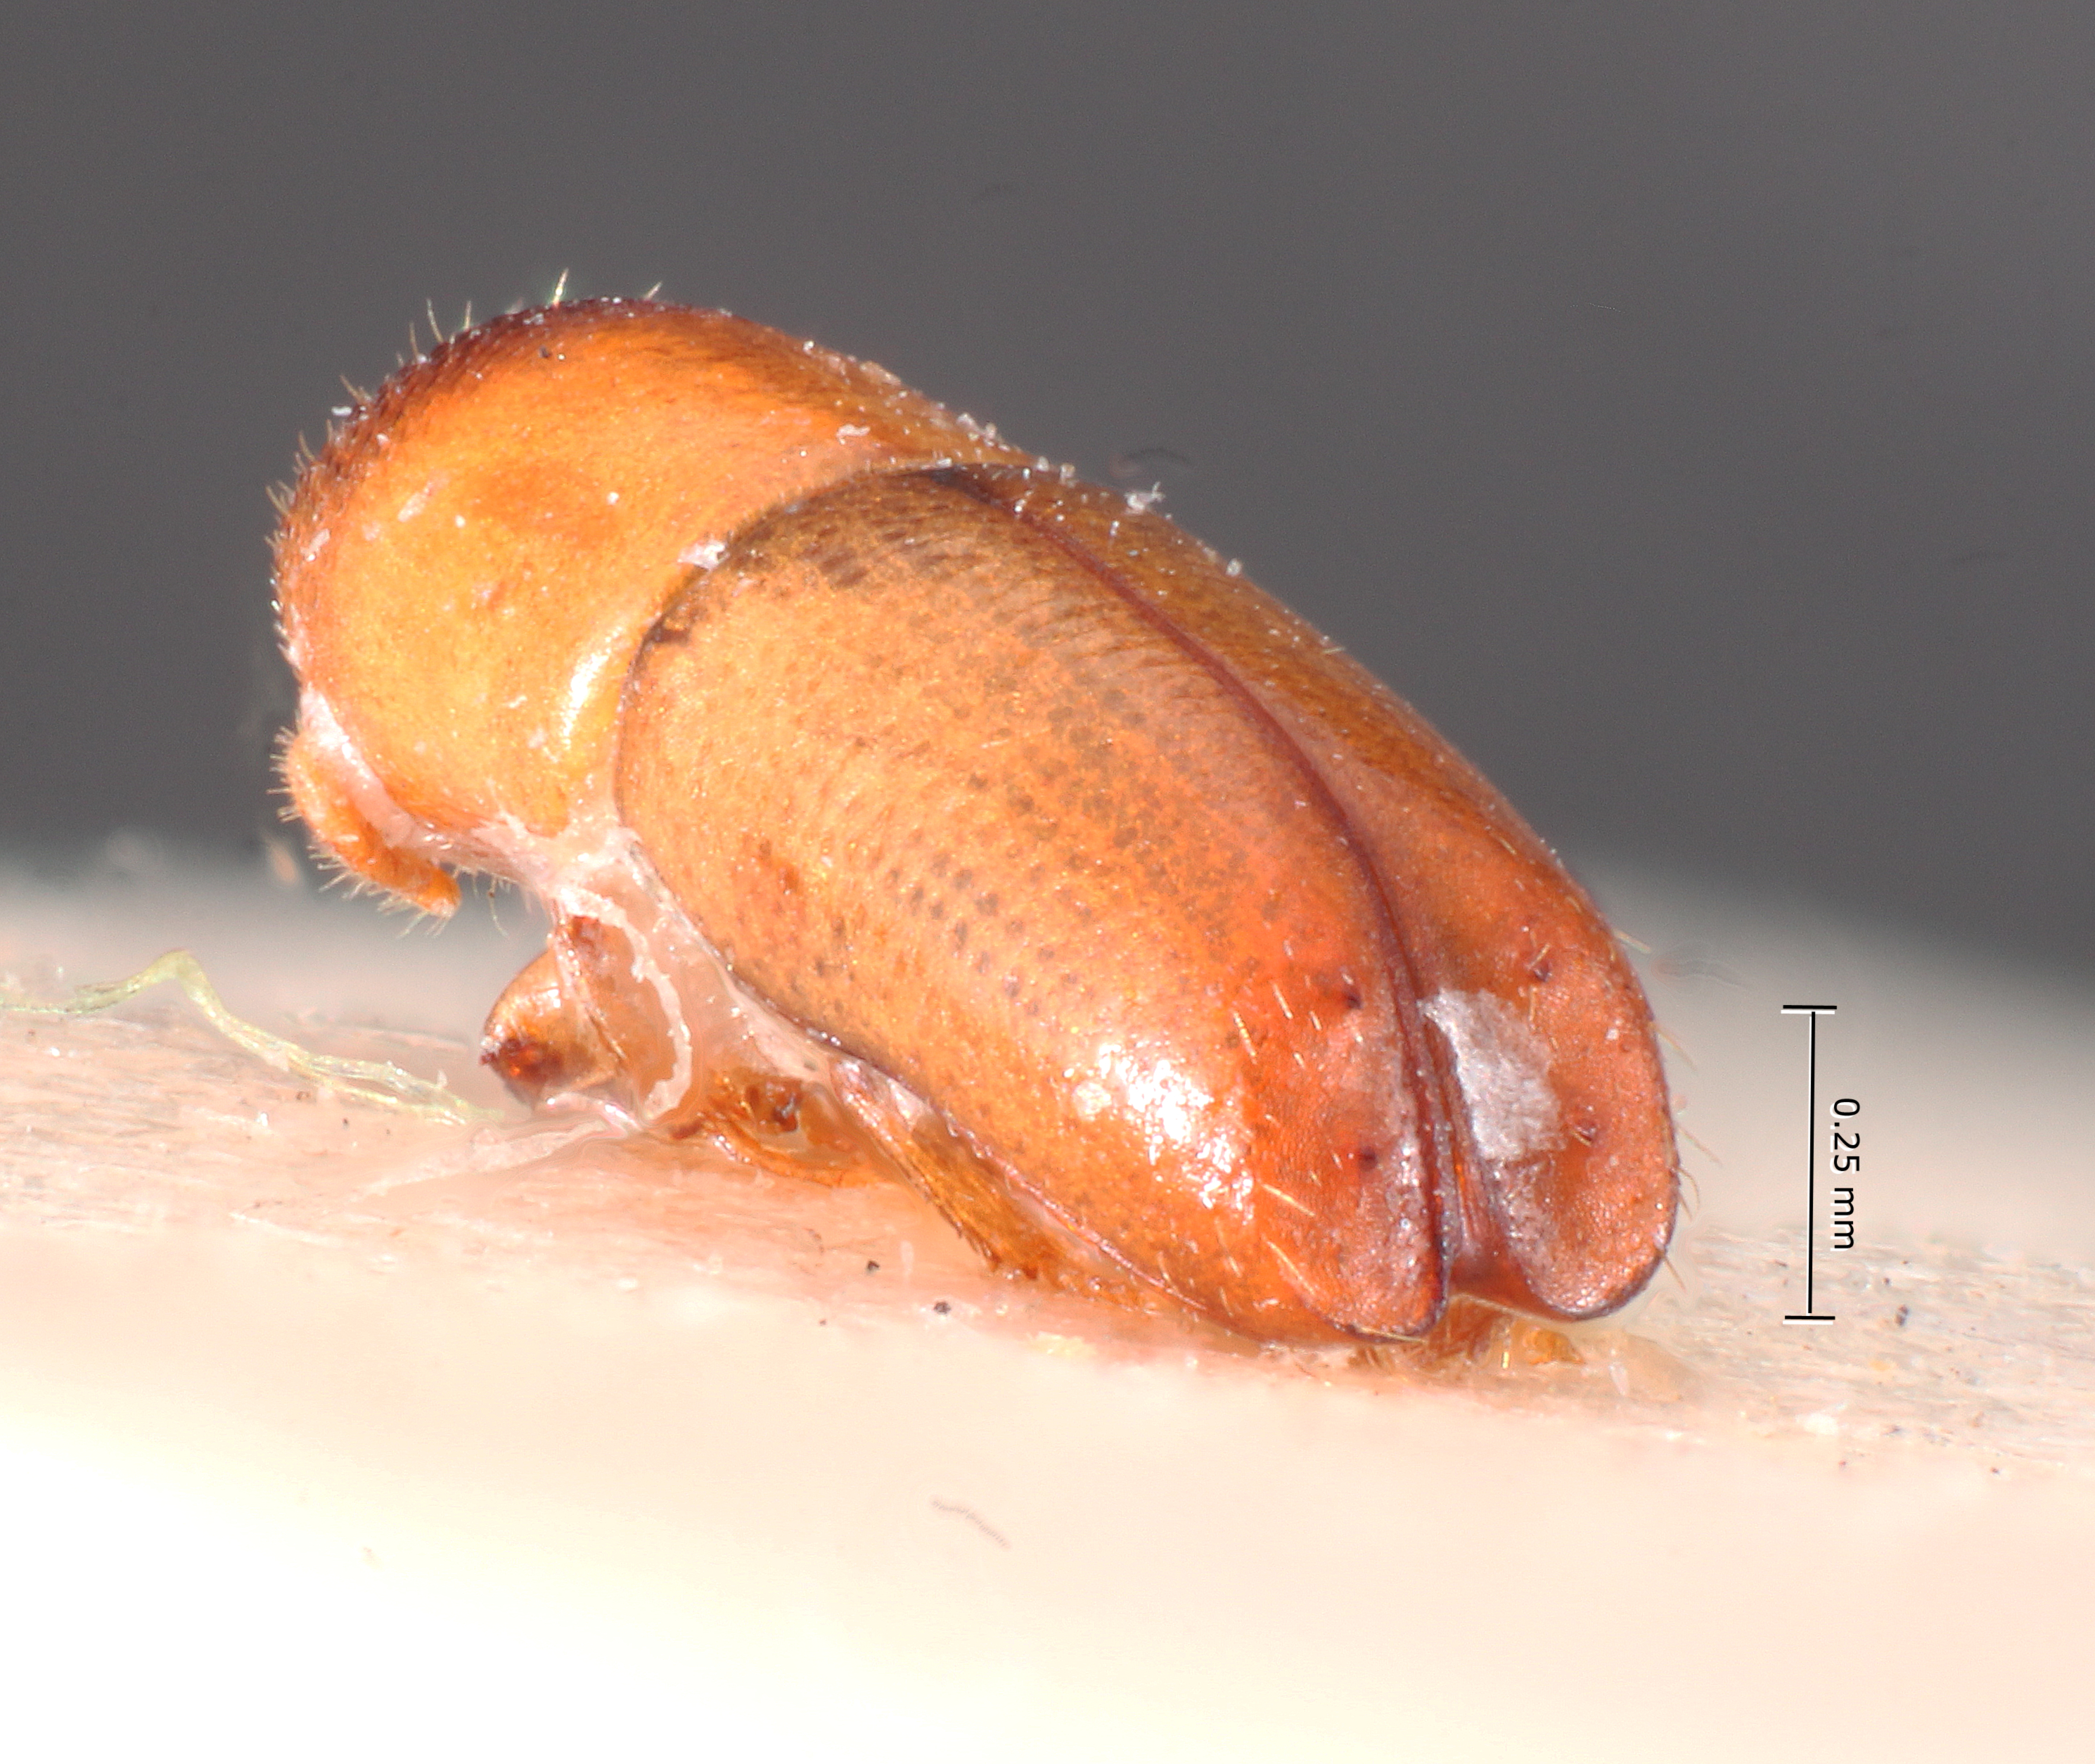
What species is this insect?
Pterocyclon praeustum
